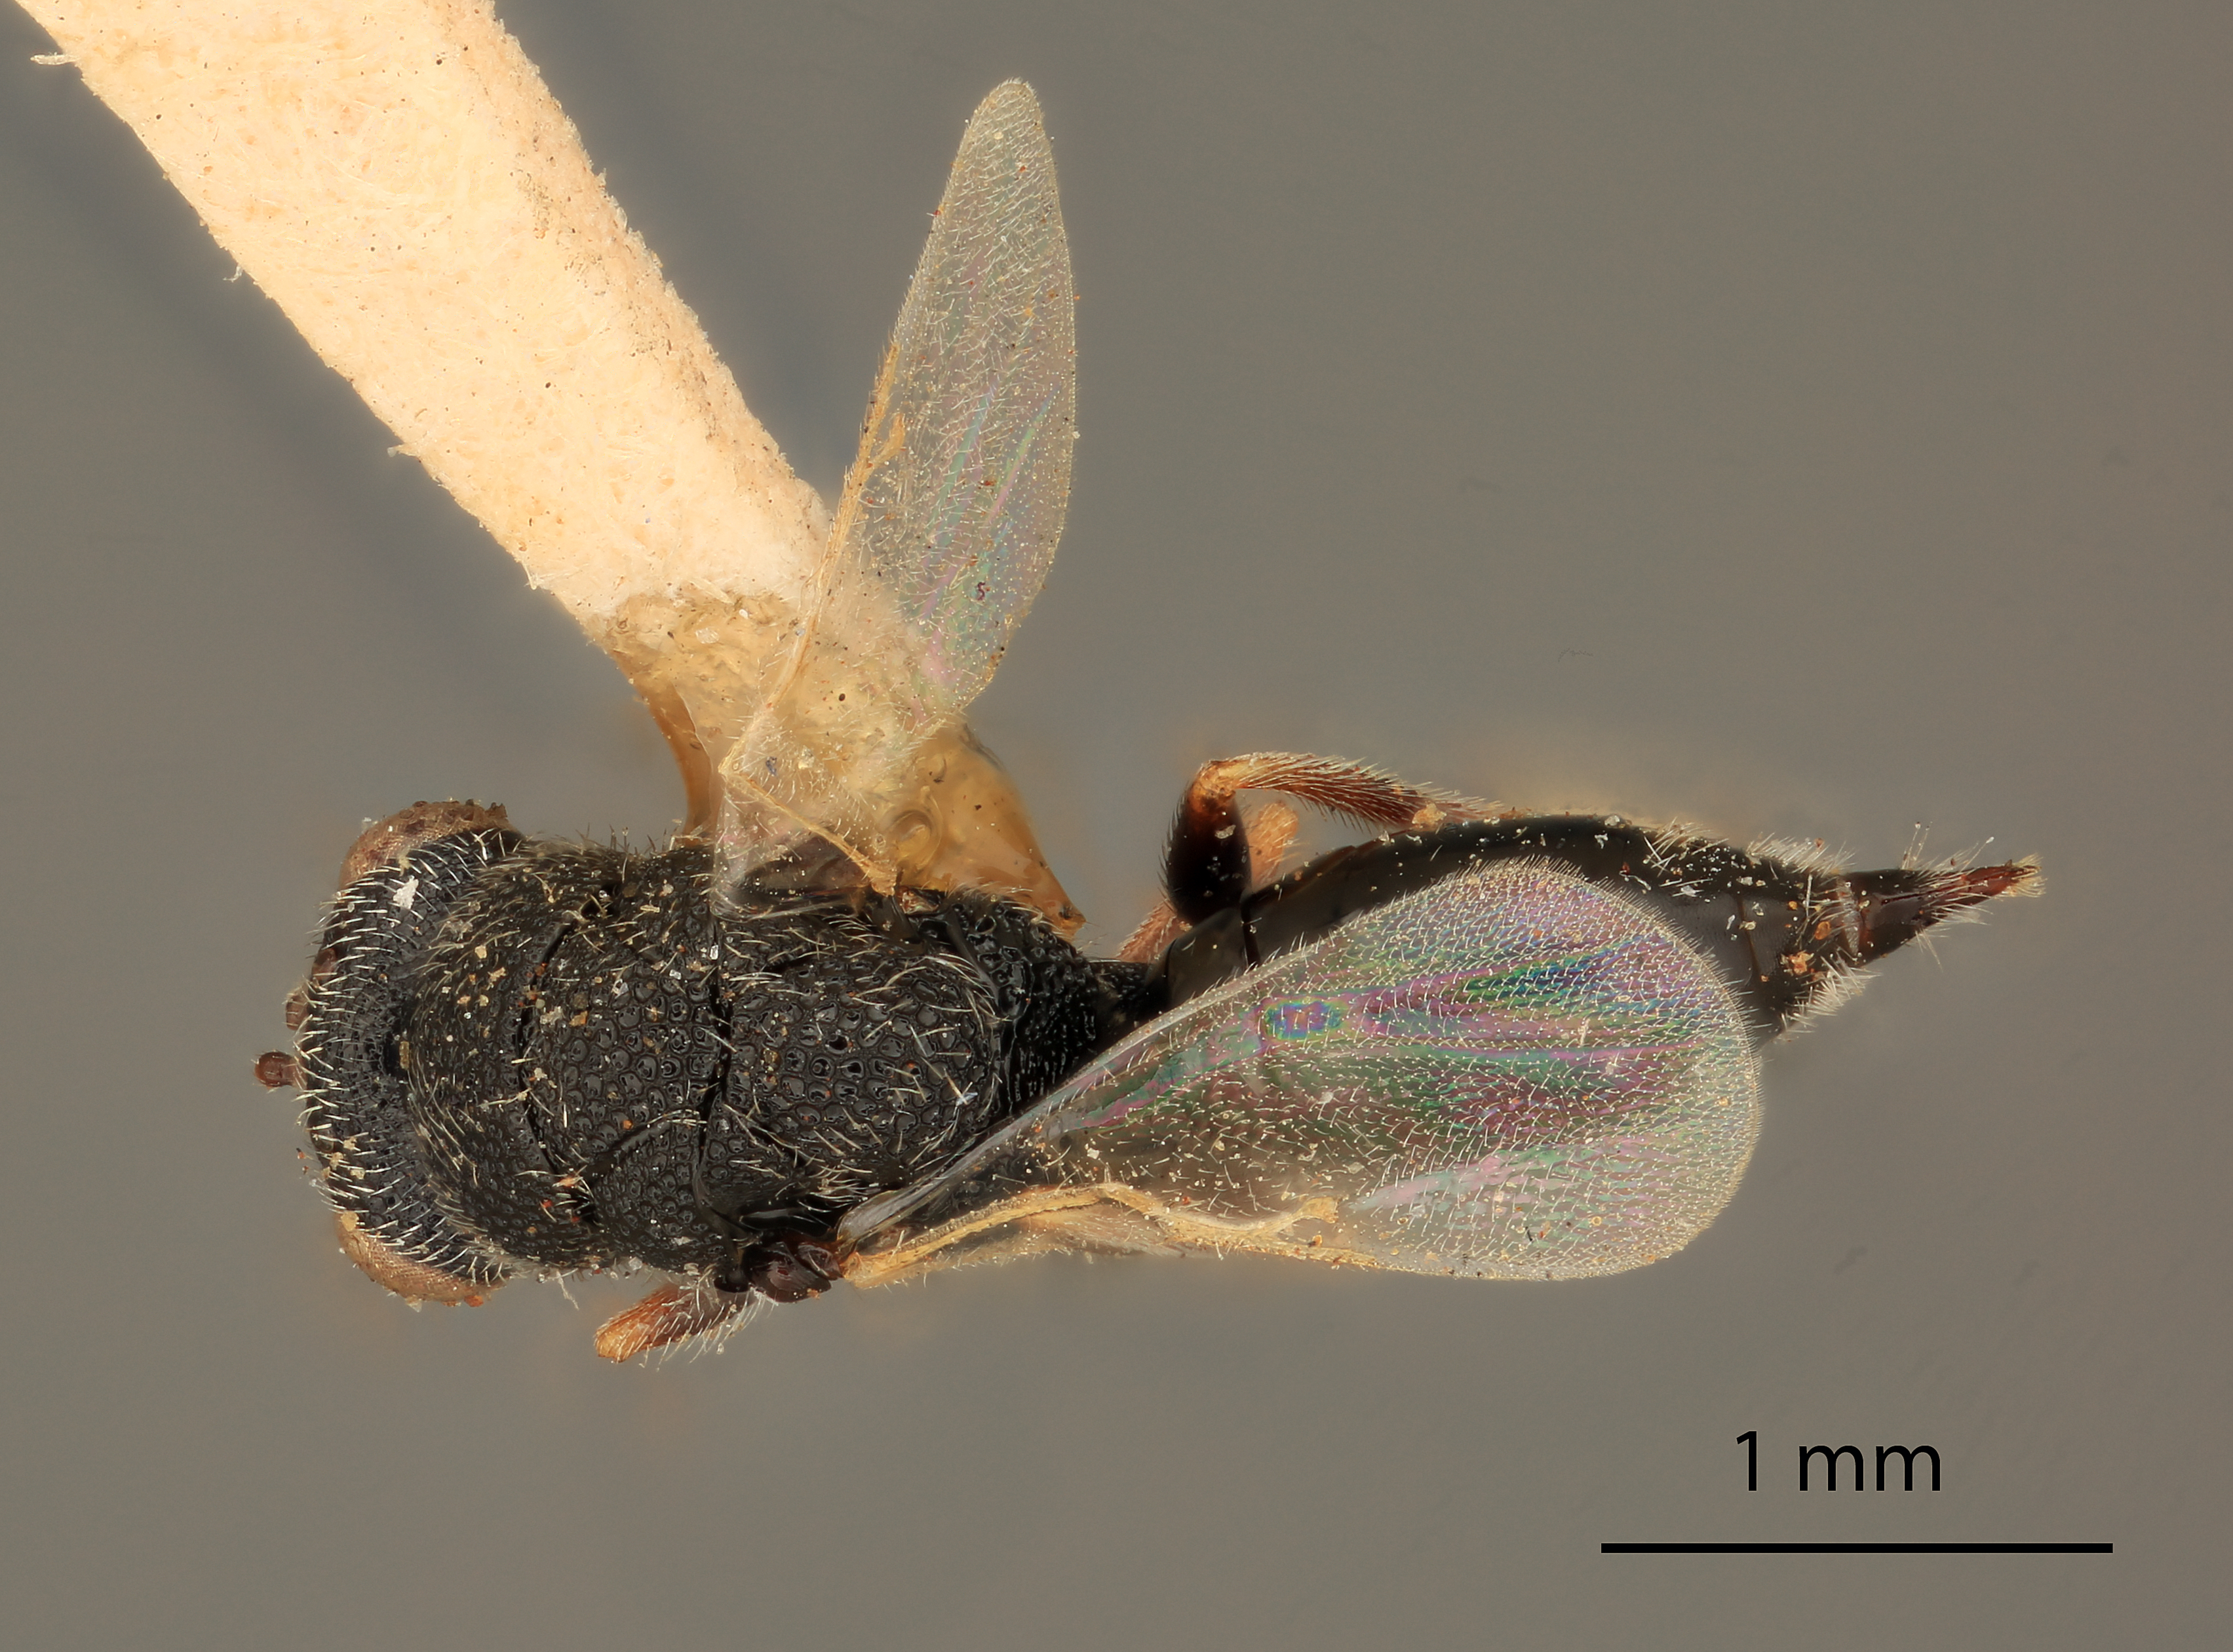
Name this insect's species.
Eurytoma gossypii
